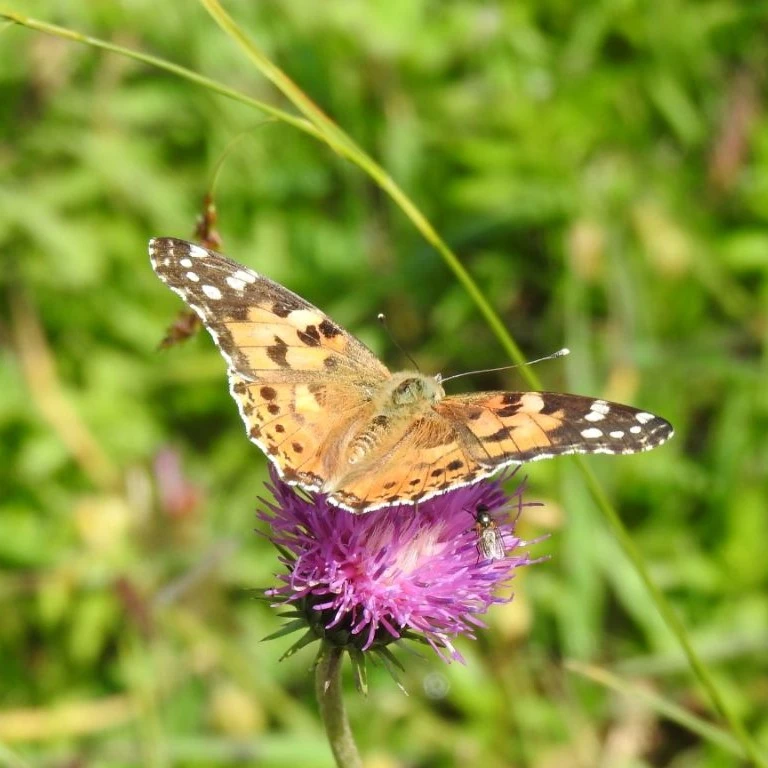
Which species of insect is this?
Vanessa cardui
